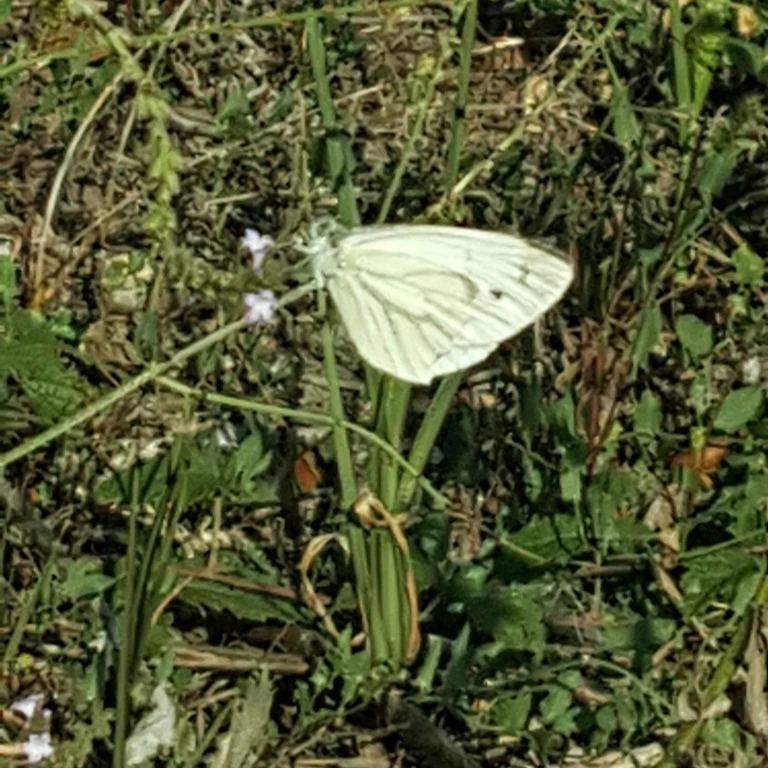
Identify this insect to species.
Pieris napi
